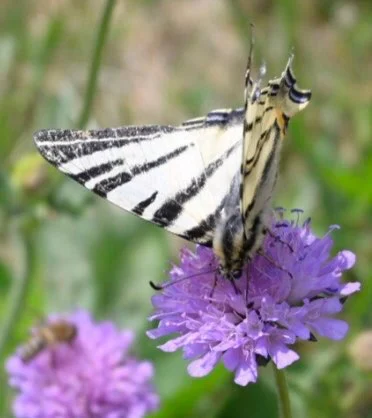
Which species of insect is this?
Iphiclides podalirius
